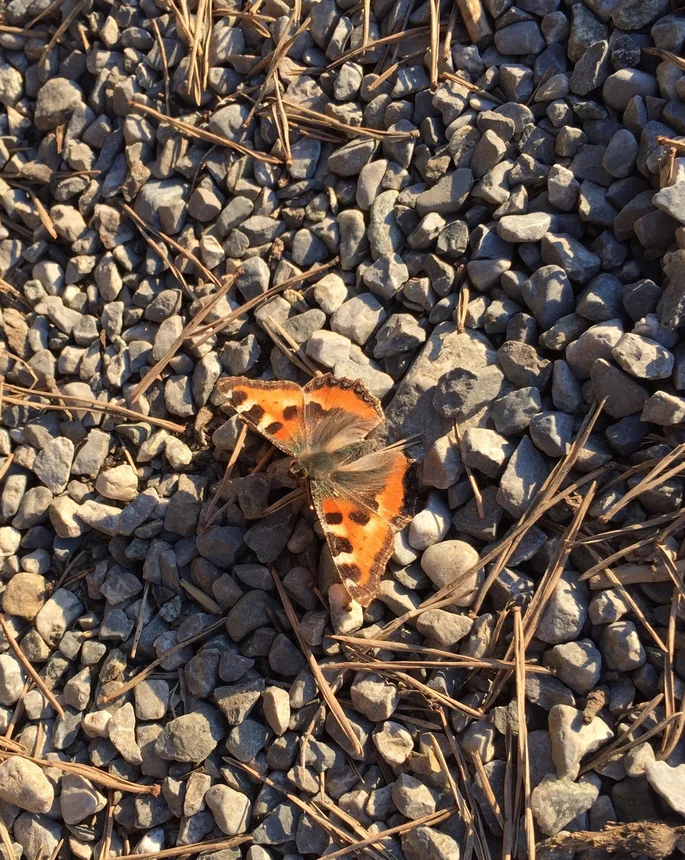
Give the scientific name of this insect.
Aglais urticae
